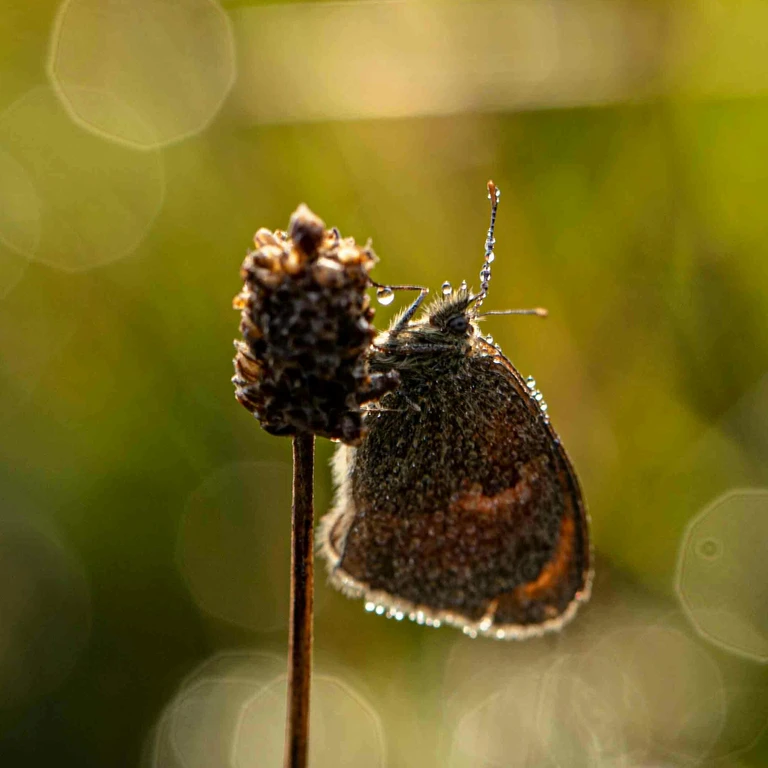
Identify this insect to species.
Coenonympha pamphilus
